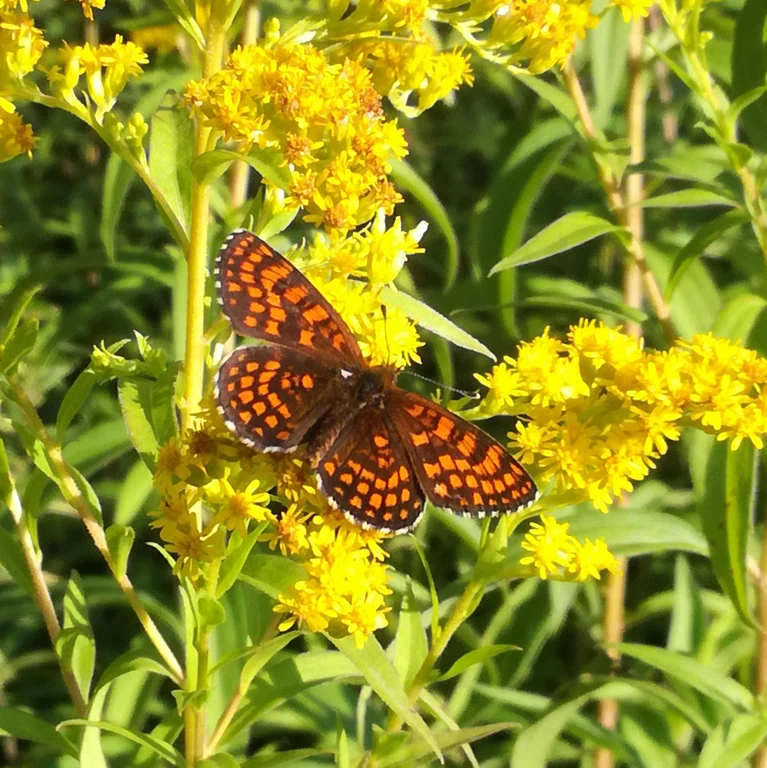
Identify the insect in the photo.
Melitaea athalia
